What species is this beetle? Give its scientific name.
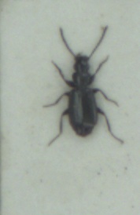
Microlestes maurus
